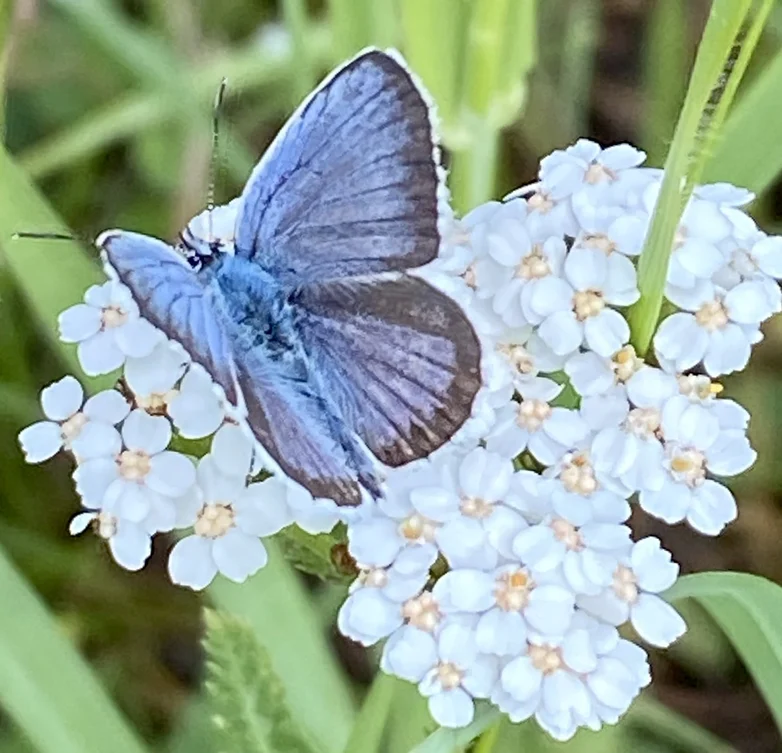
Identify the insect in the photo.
Plebejus argus
